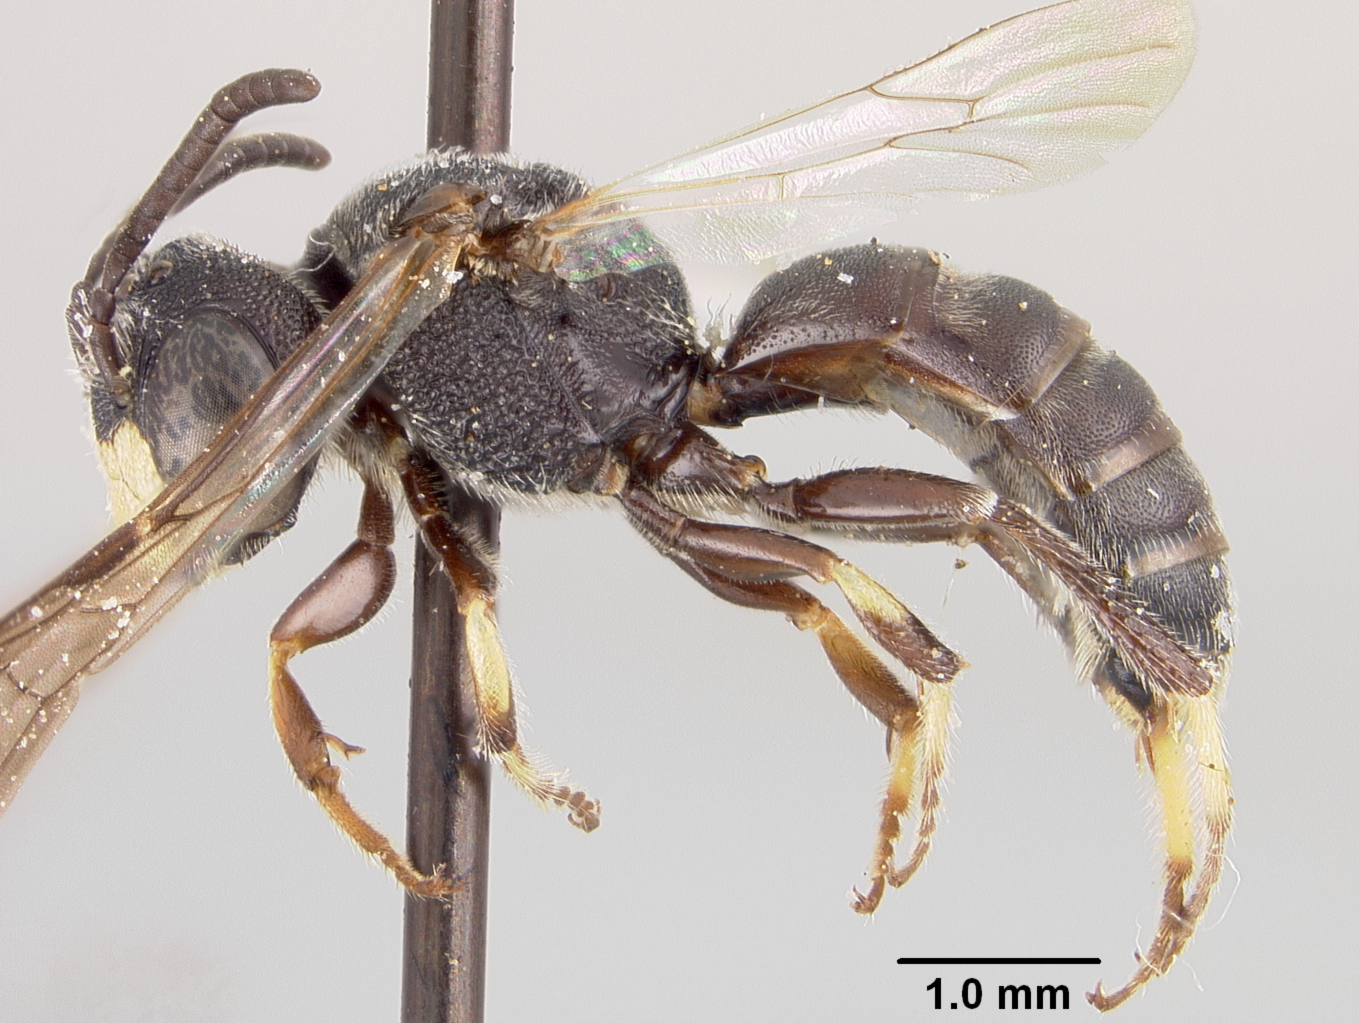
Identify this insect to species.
Heterosarus opacellus
